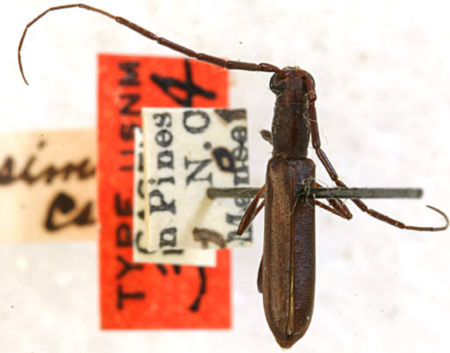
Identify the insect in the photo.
Heterachthes exilissimus (also Heterachthes ebenus)
